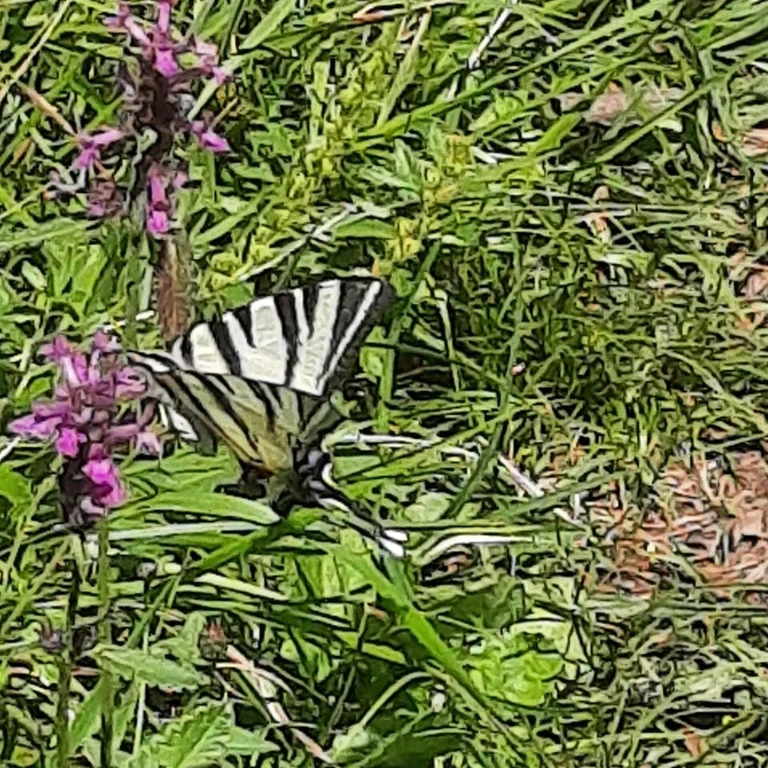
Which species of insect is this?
Iphiclides podalirius
